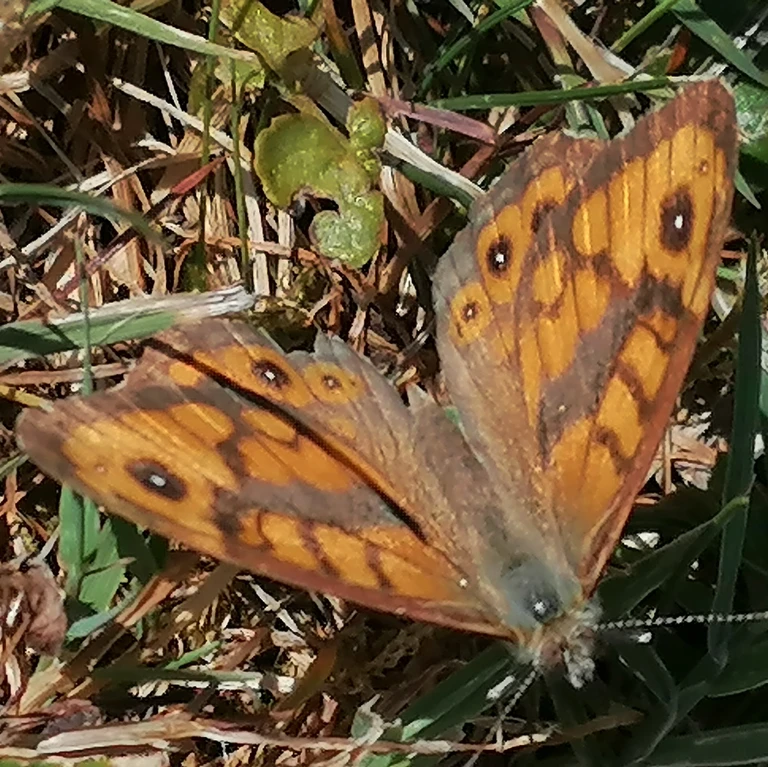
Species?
Lasiommata megera (also Pararge megera)
